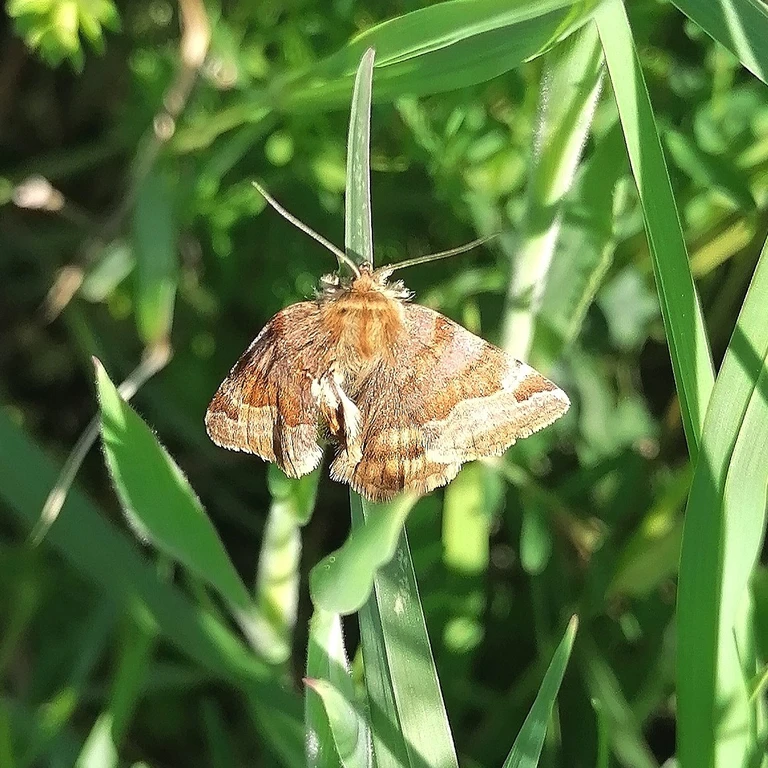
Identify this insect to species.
Euclidia glyphica
